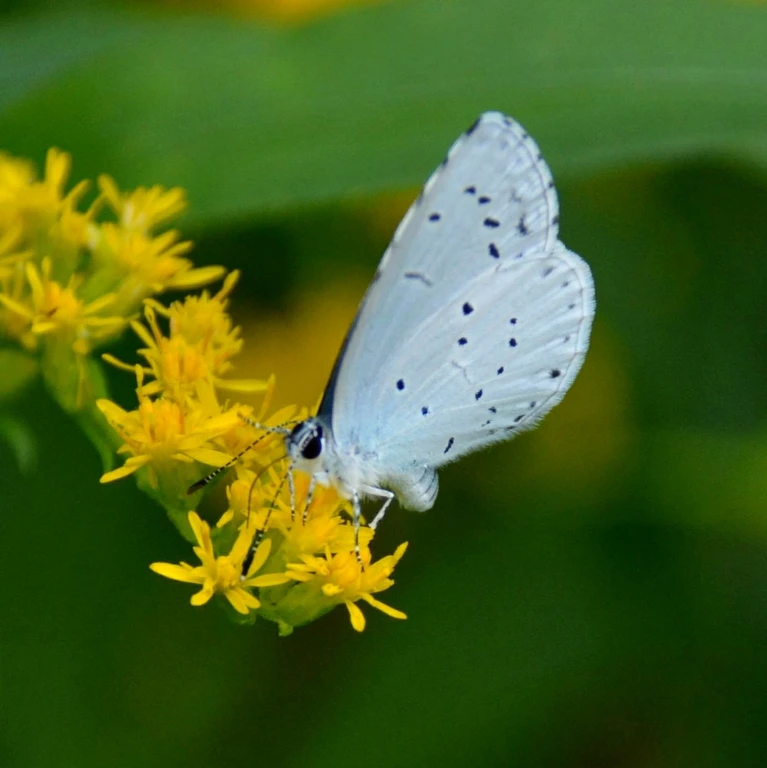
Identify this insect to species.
Celastrina argiolus
